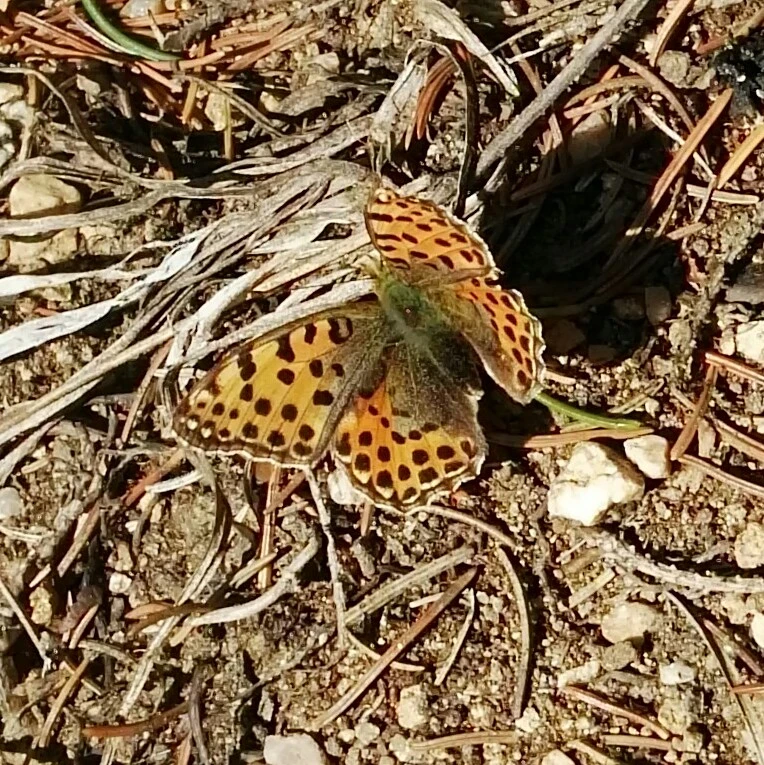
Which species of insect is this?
Issoria lathonia
